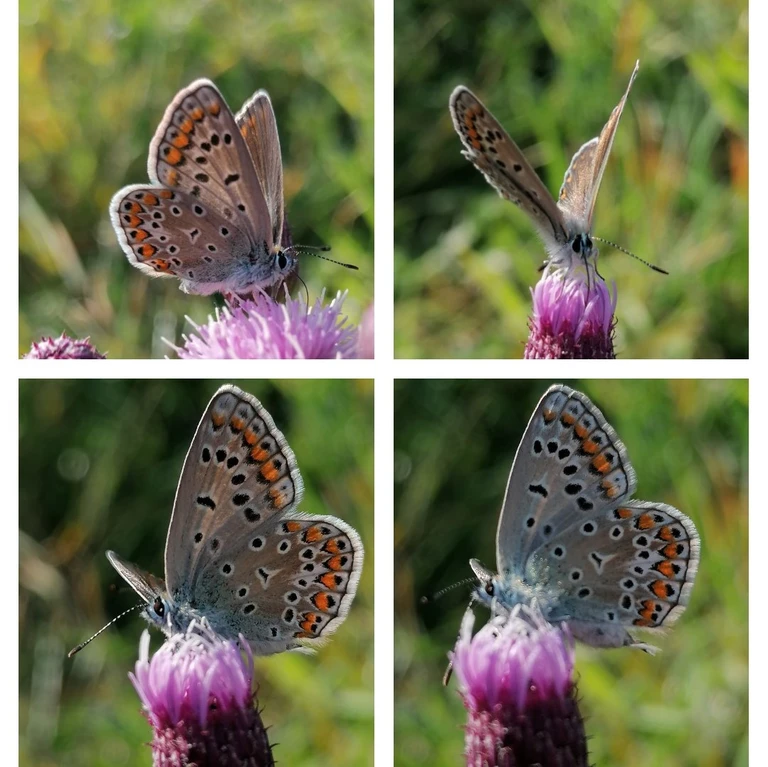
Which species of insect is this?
Polyommatus icarus
